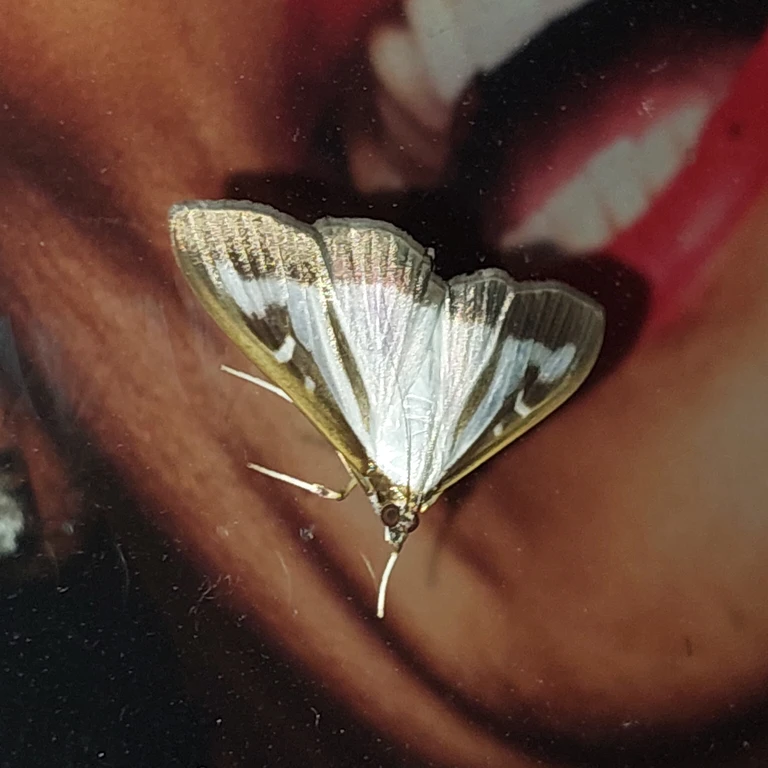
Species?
Cydalima perspectalis
